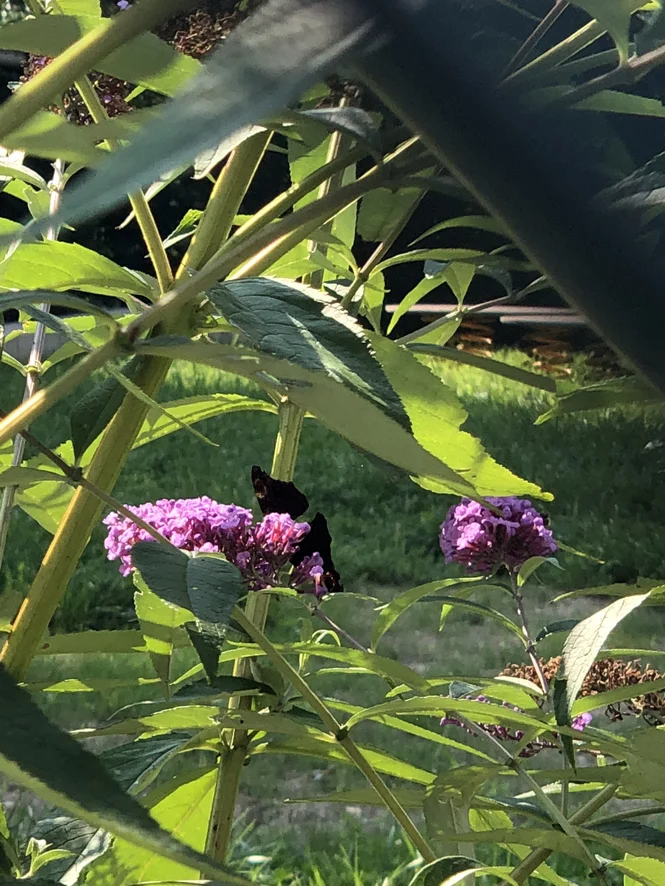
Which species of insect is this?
Aglais io
